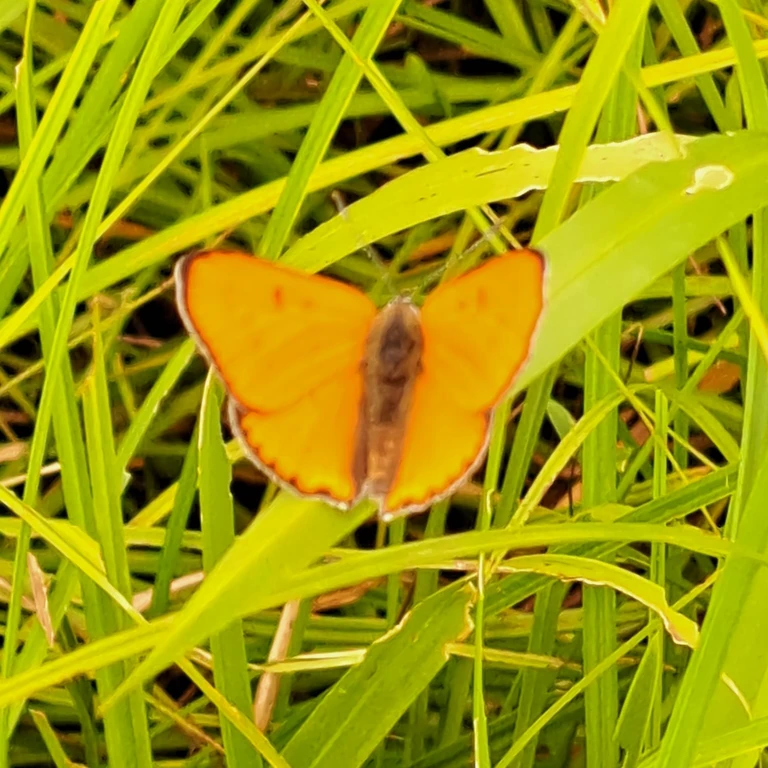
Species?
Lycaena dispar
